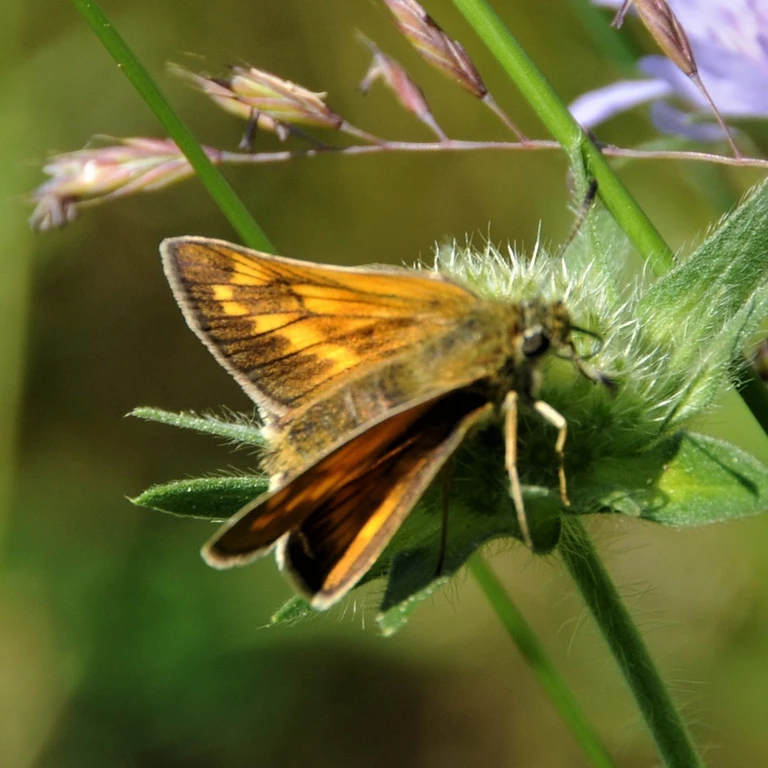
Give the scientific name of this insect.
Ochlodes sylvanus (also Ochlodes venata)
